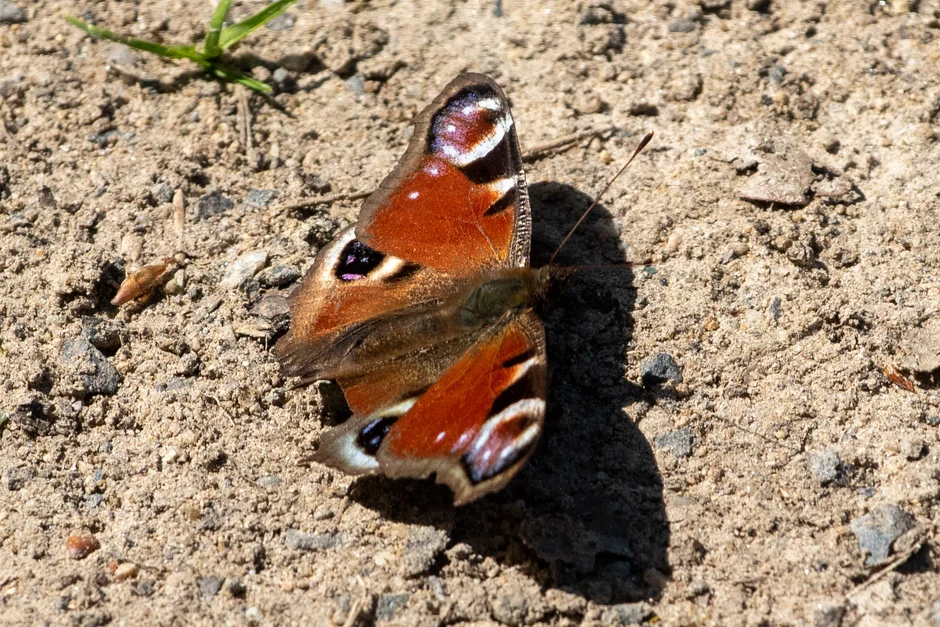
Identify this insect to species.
Aglais io
